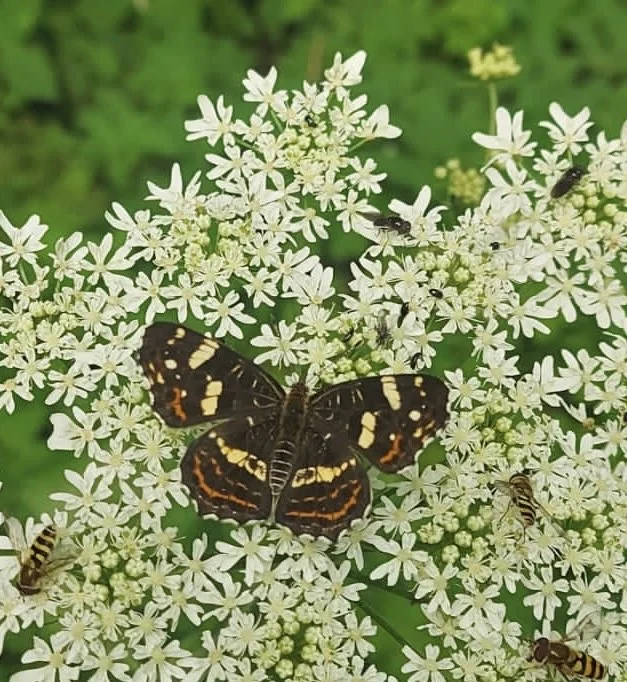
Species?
Araschnia levana
